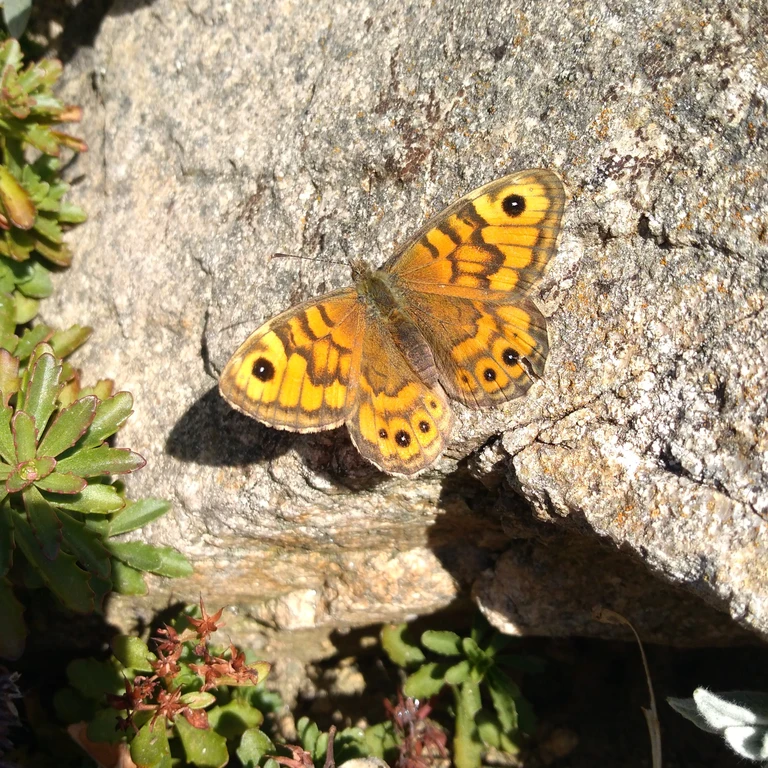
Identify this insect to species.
Lasiommata megera (also Pararge megera)
